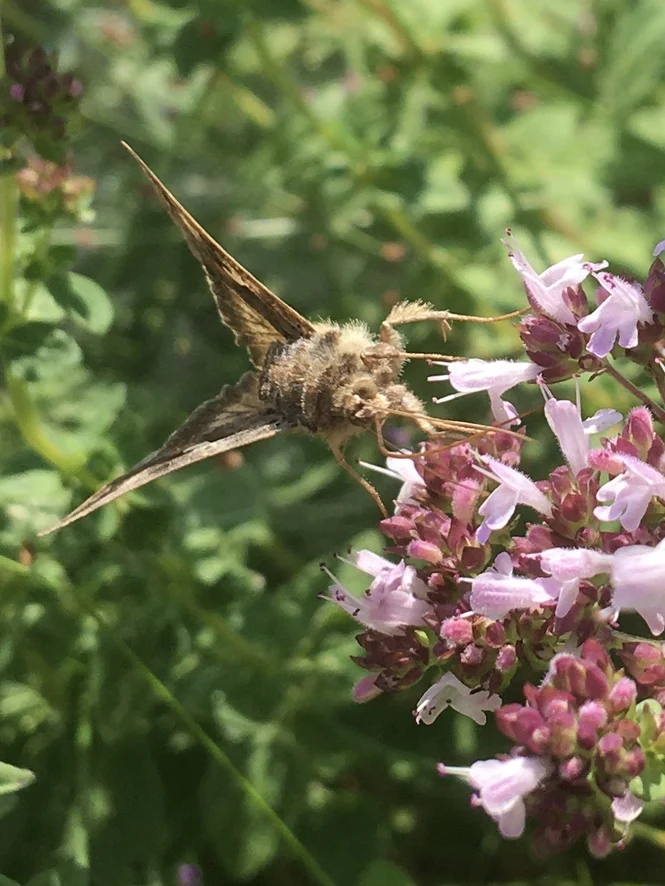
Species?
Autographa gamma
